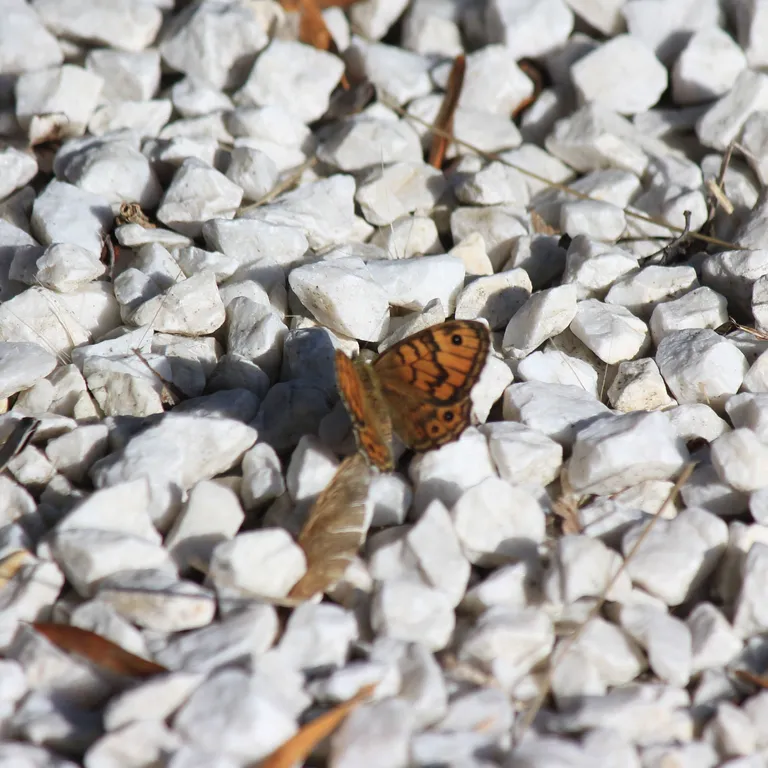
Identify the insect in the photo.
Lasiommata megera (also Pararge megera)
